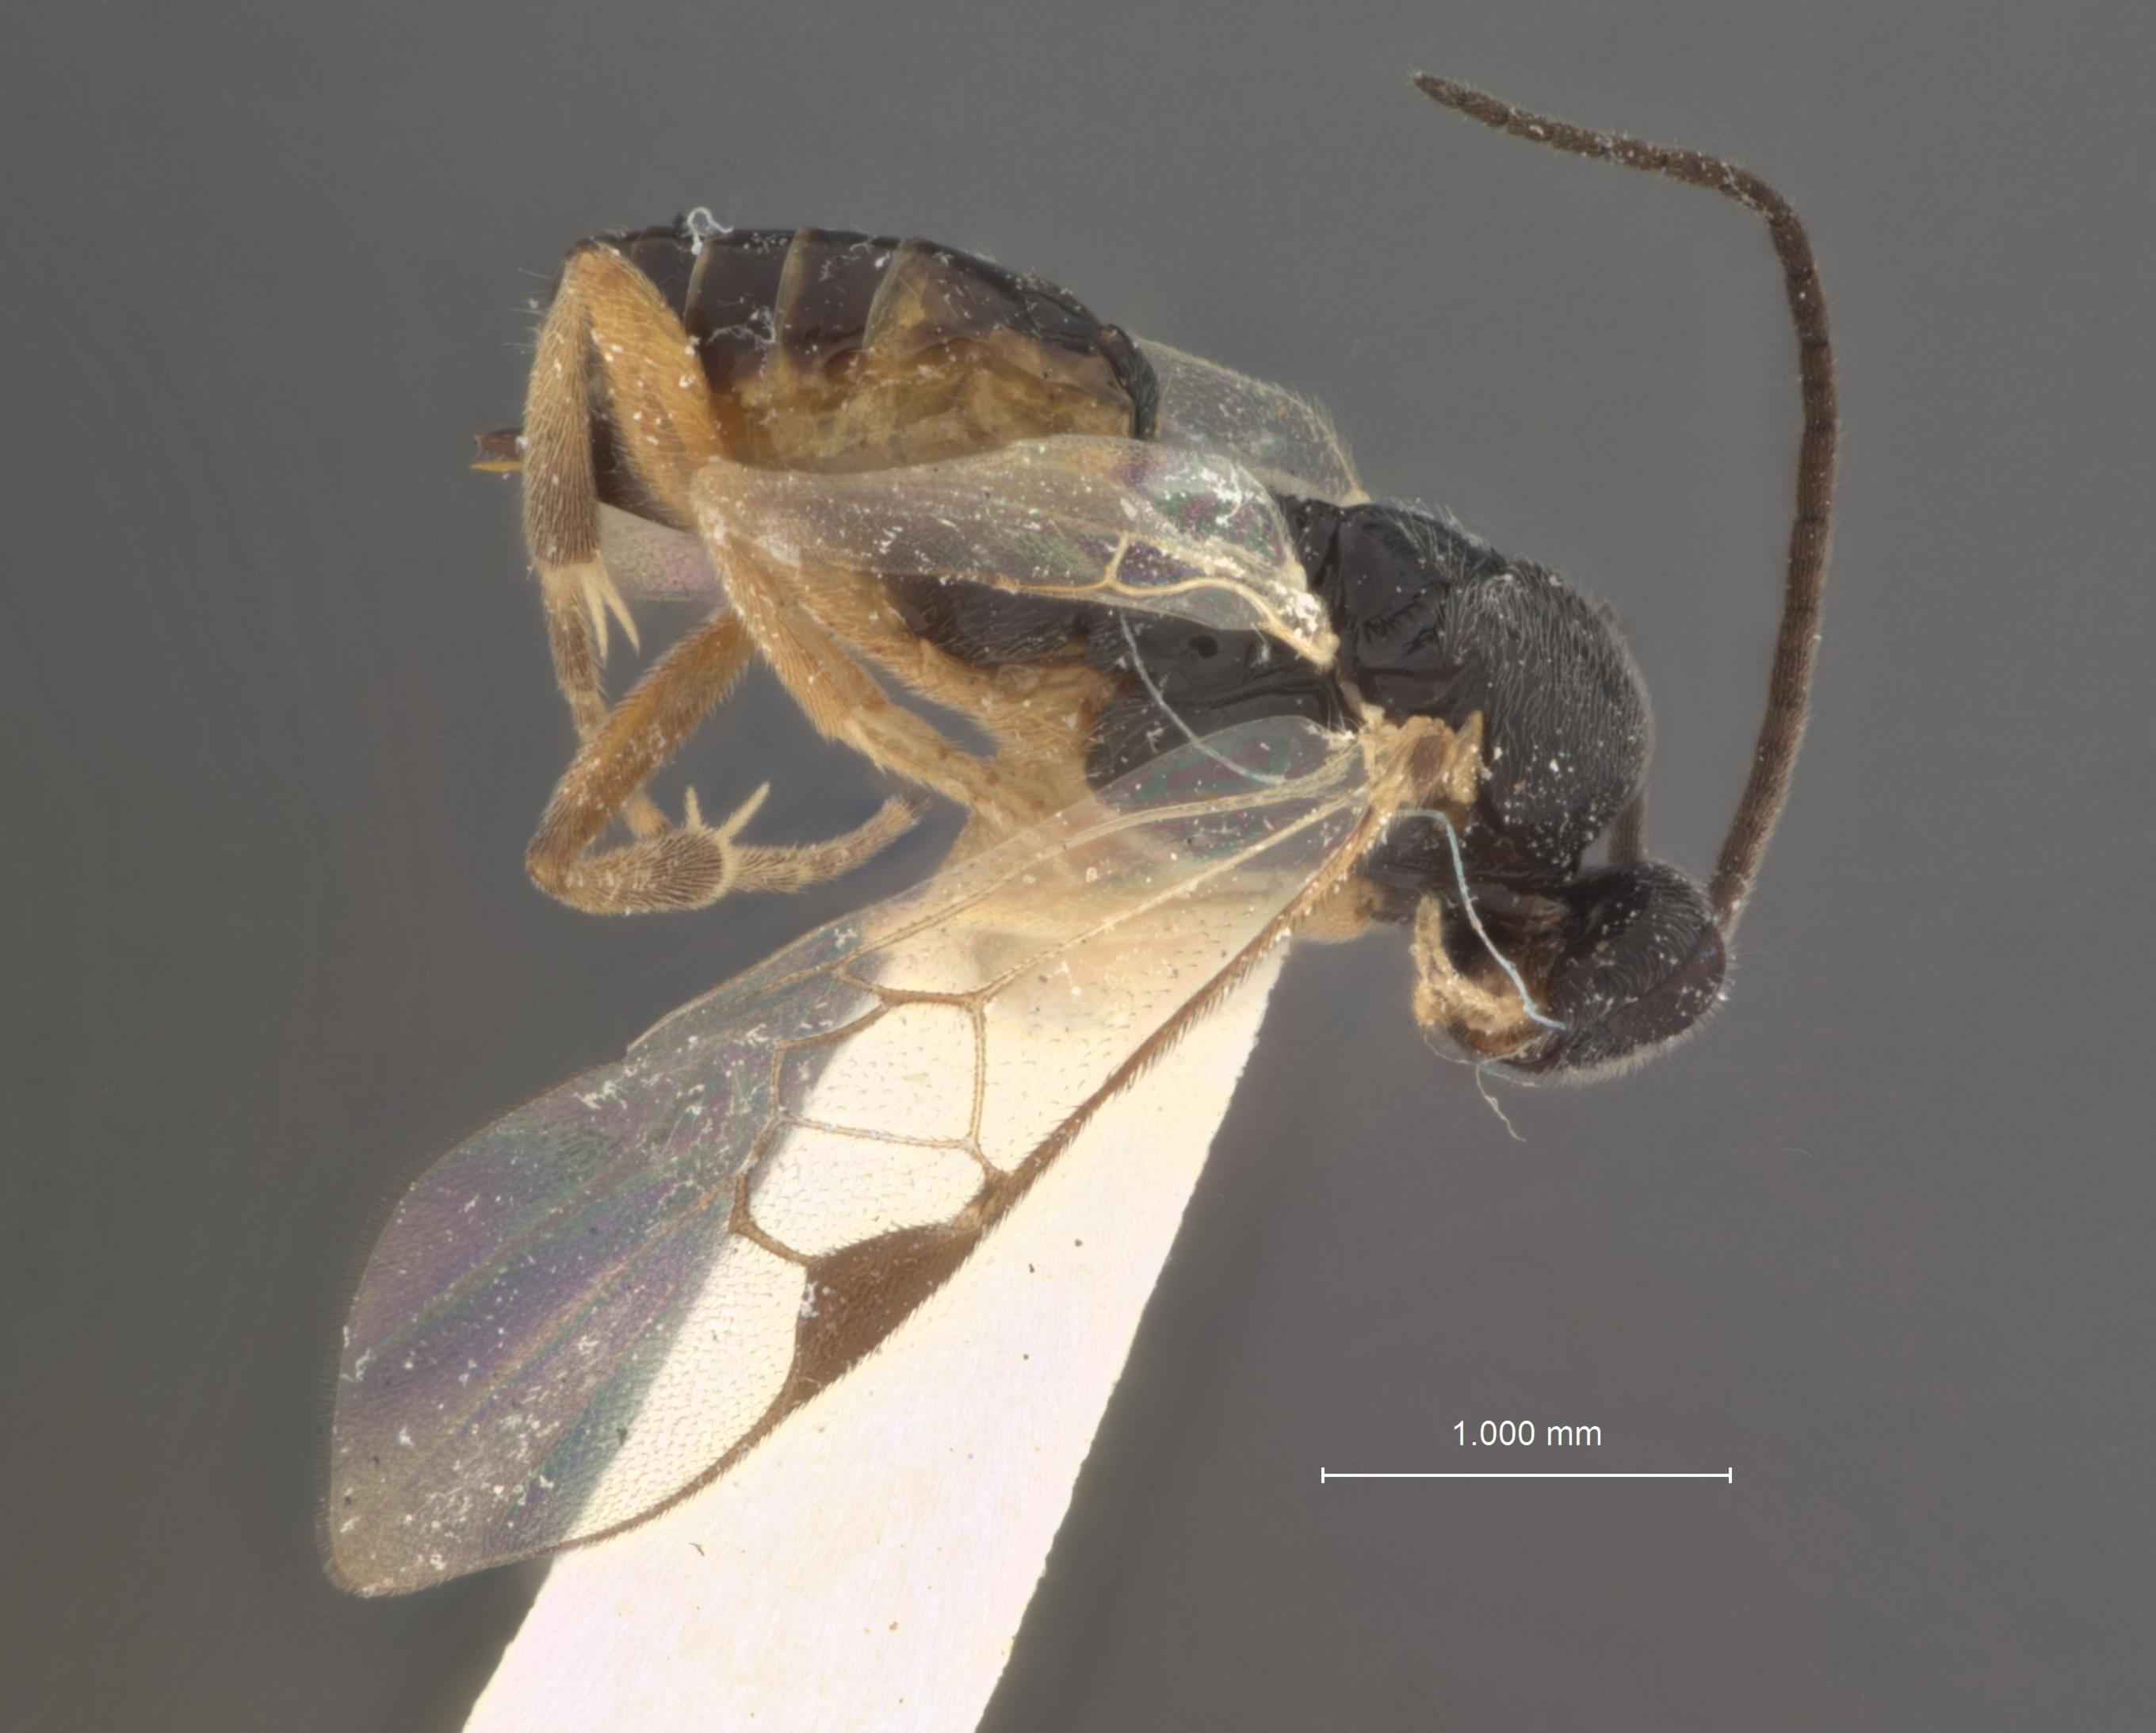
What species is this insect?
Apanteles africanus
